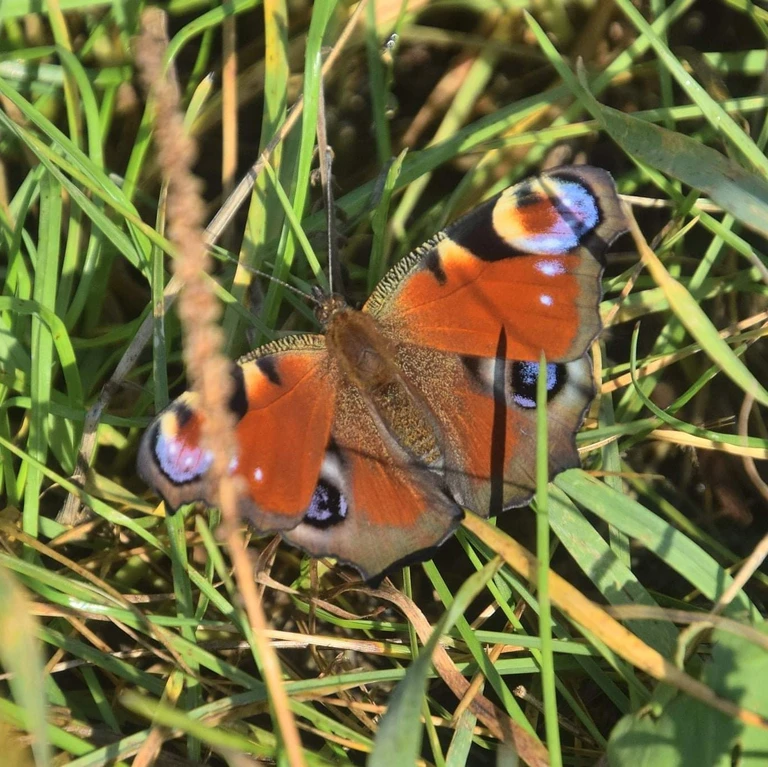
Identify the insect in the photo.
Aglais io
